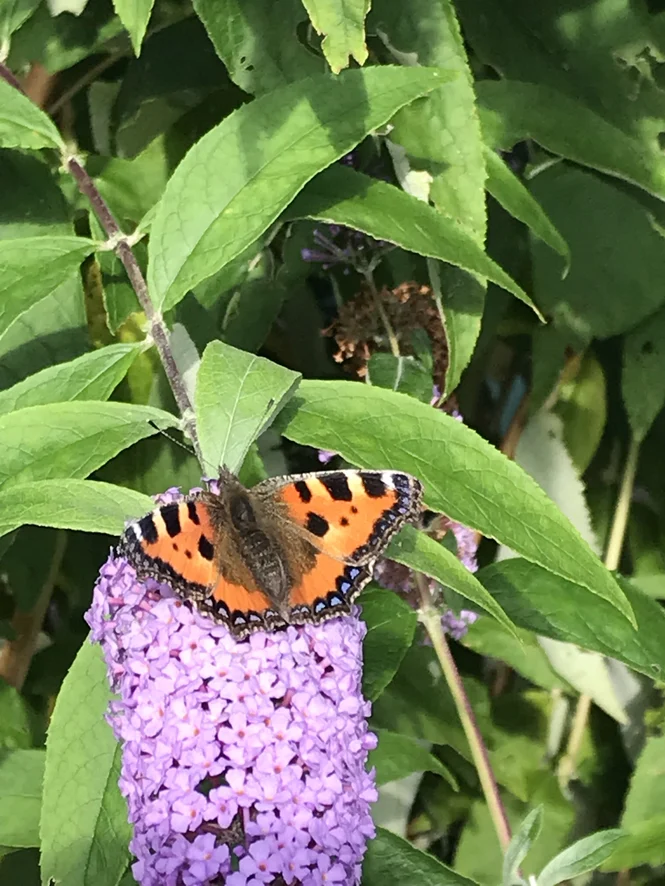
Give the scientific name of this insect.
Aglais urticae
